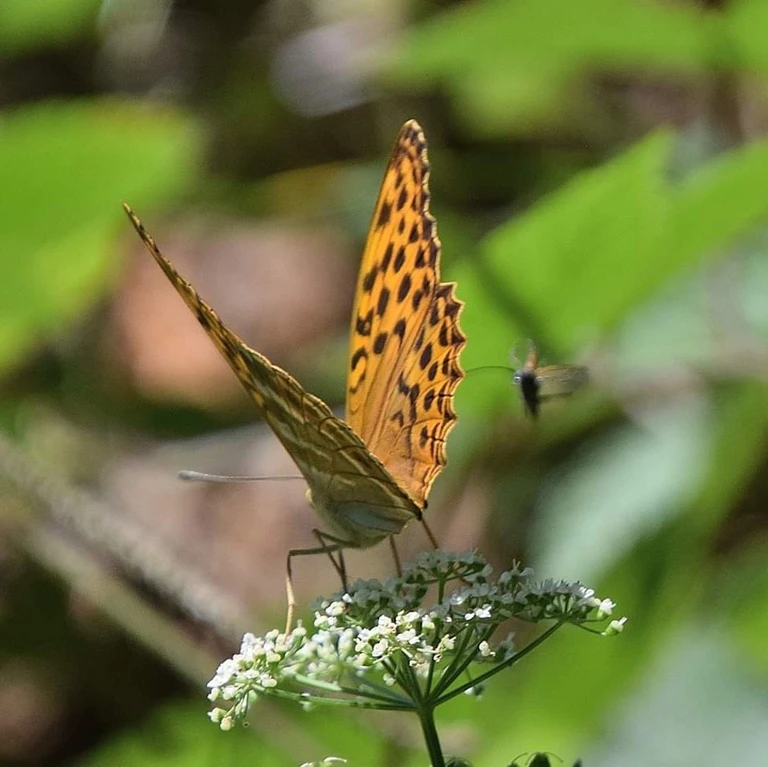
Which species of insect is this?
Argynnis paphia
